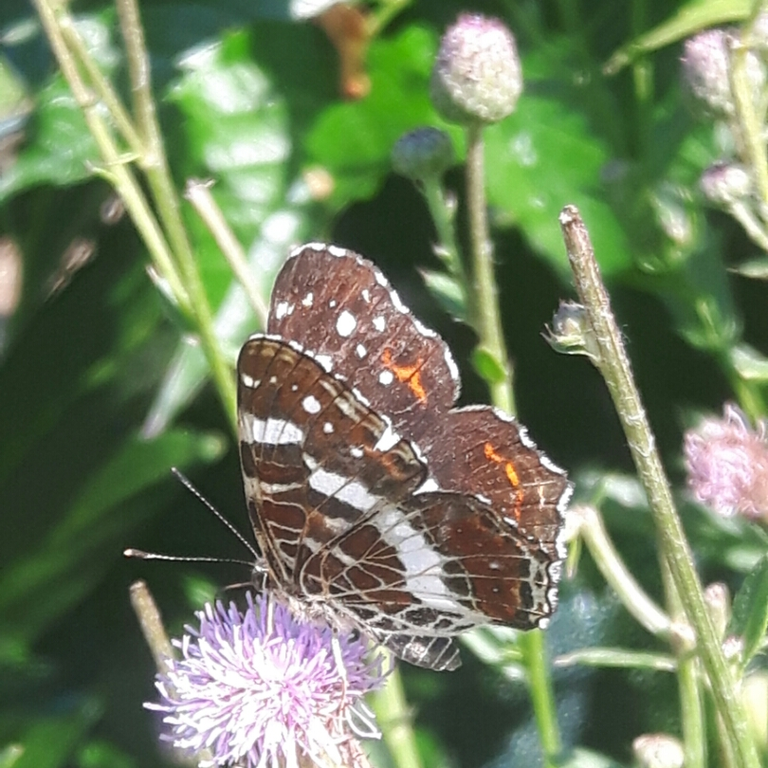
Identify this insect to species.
Araschnia levana
